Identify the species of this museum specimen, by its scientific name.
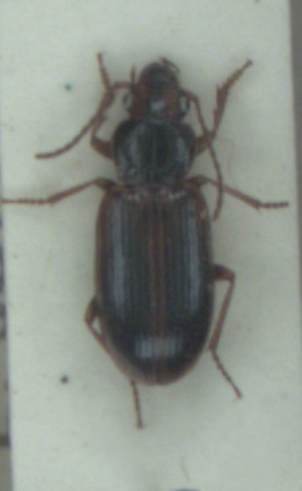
Dicheirotrichus gustavii
